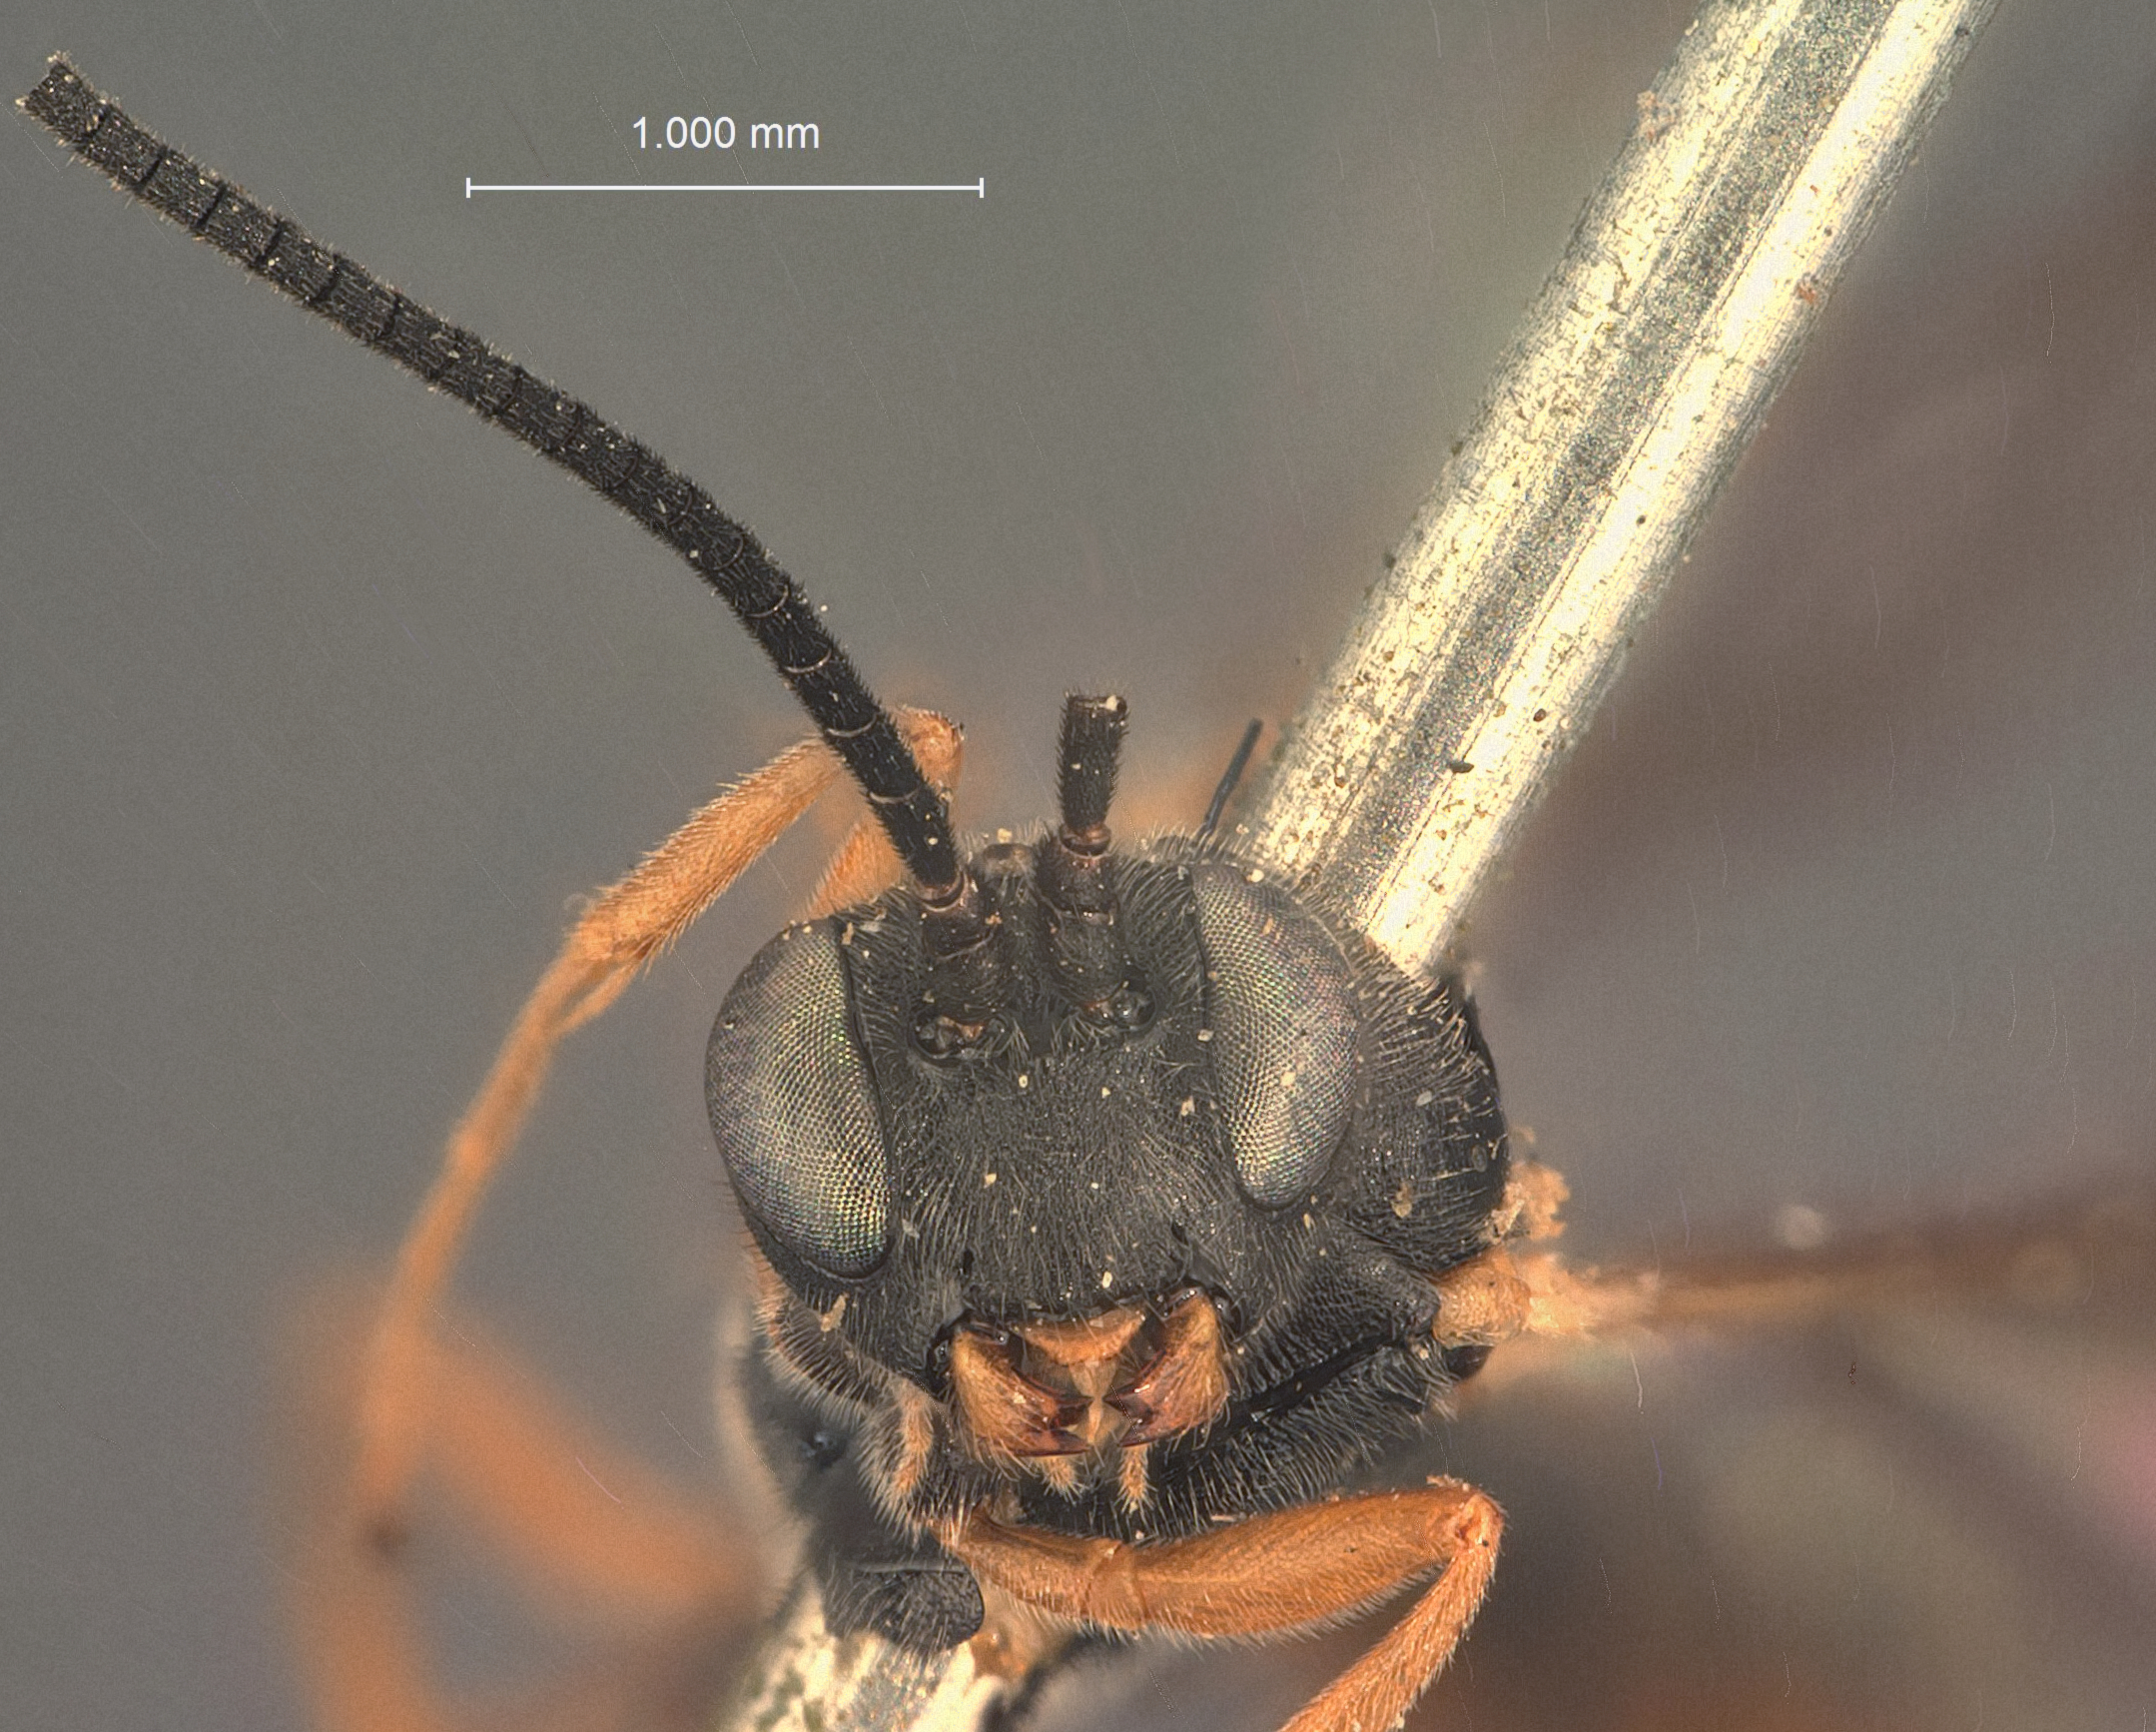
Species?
Limnerium yakutatense
